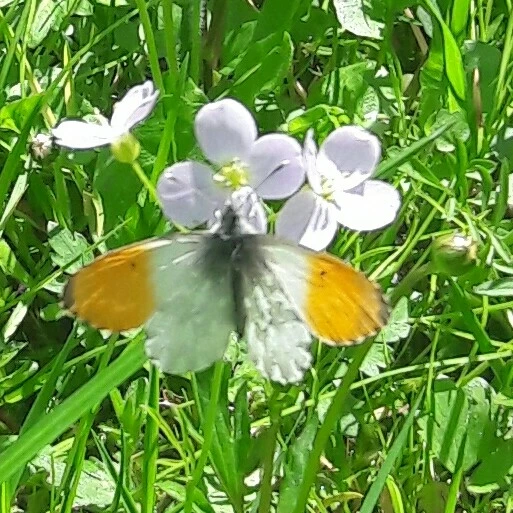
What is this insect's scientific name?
Anthocharis cardamines
